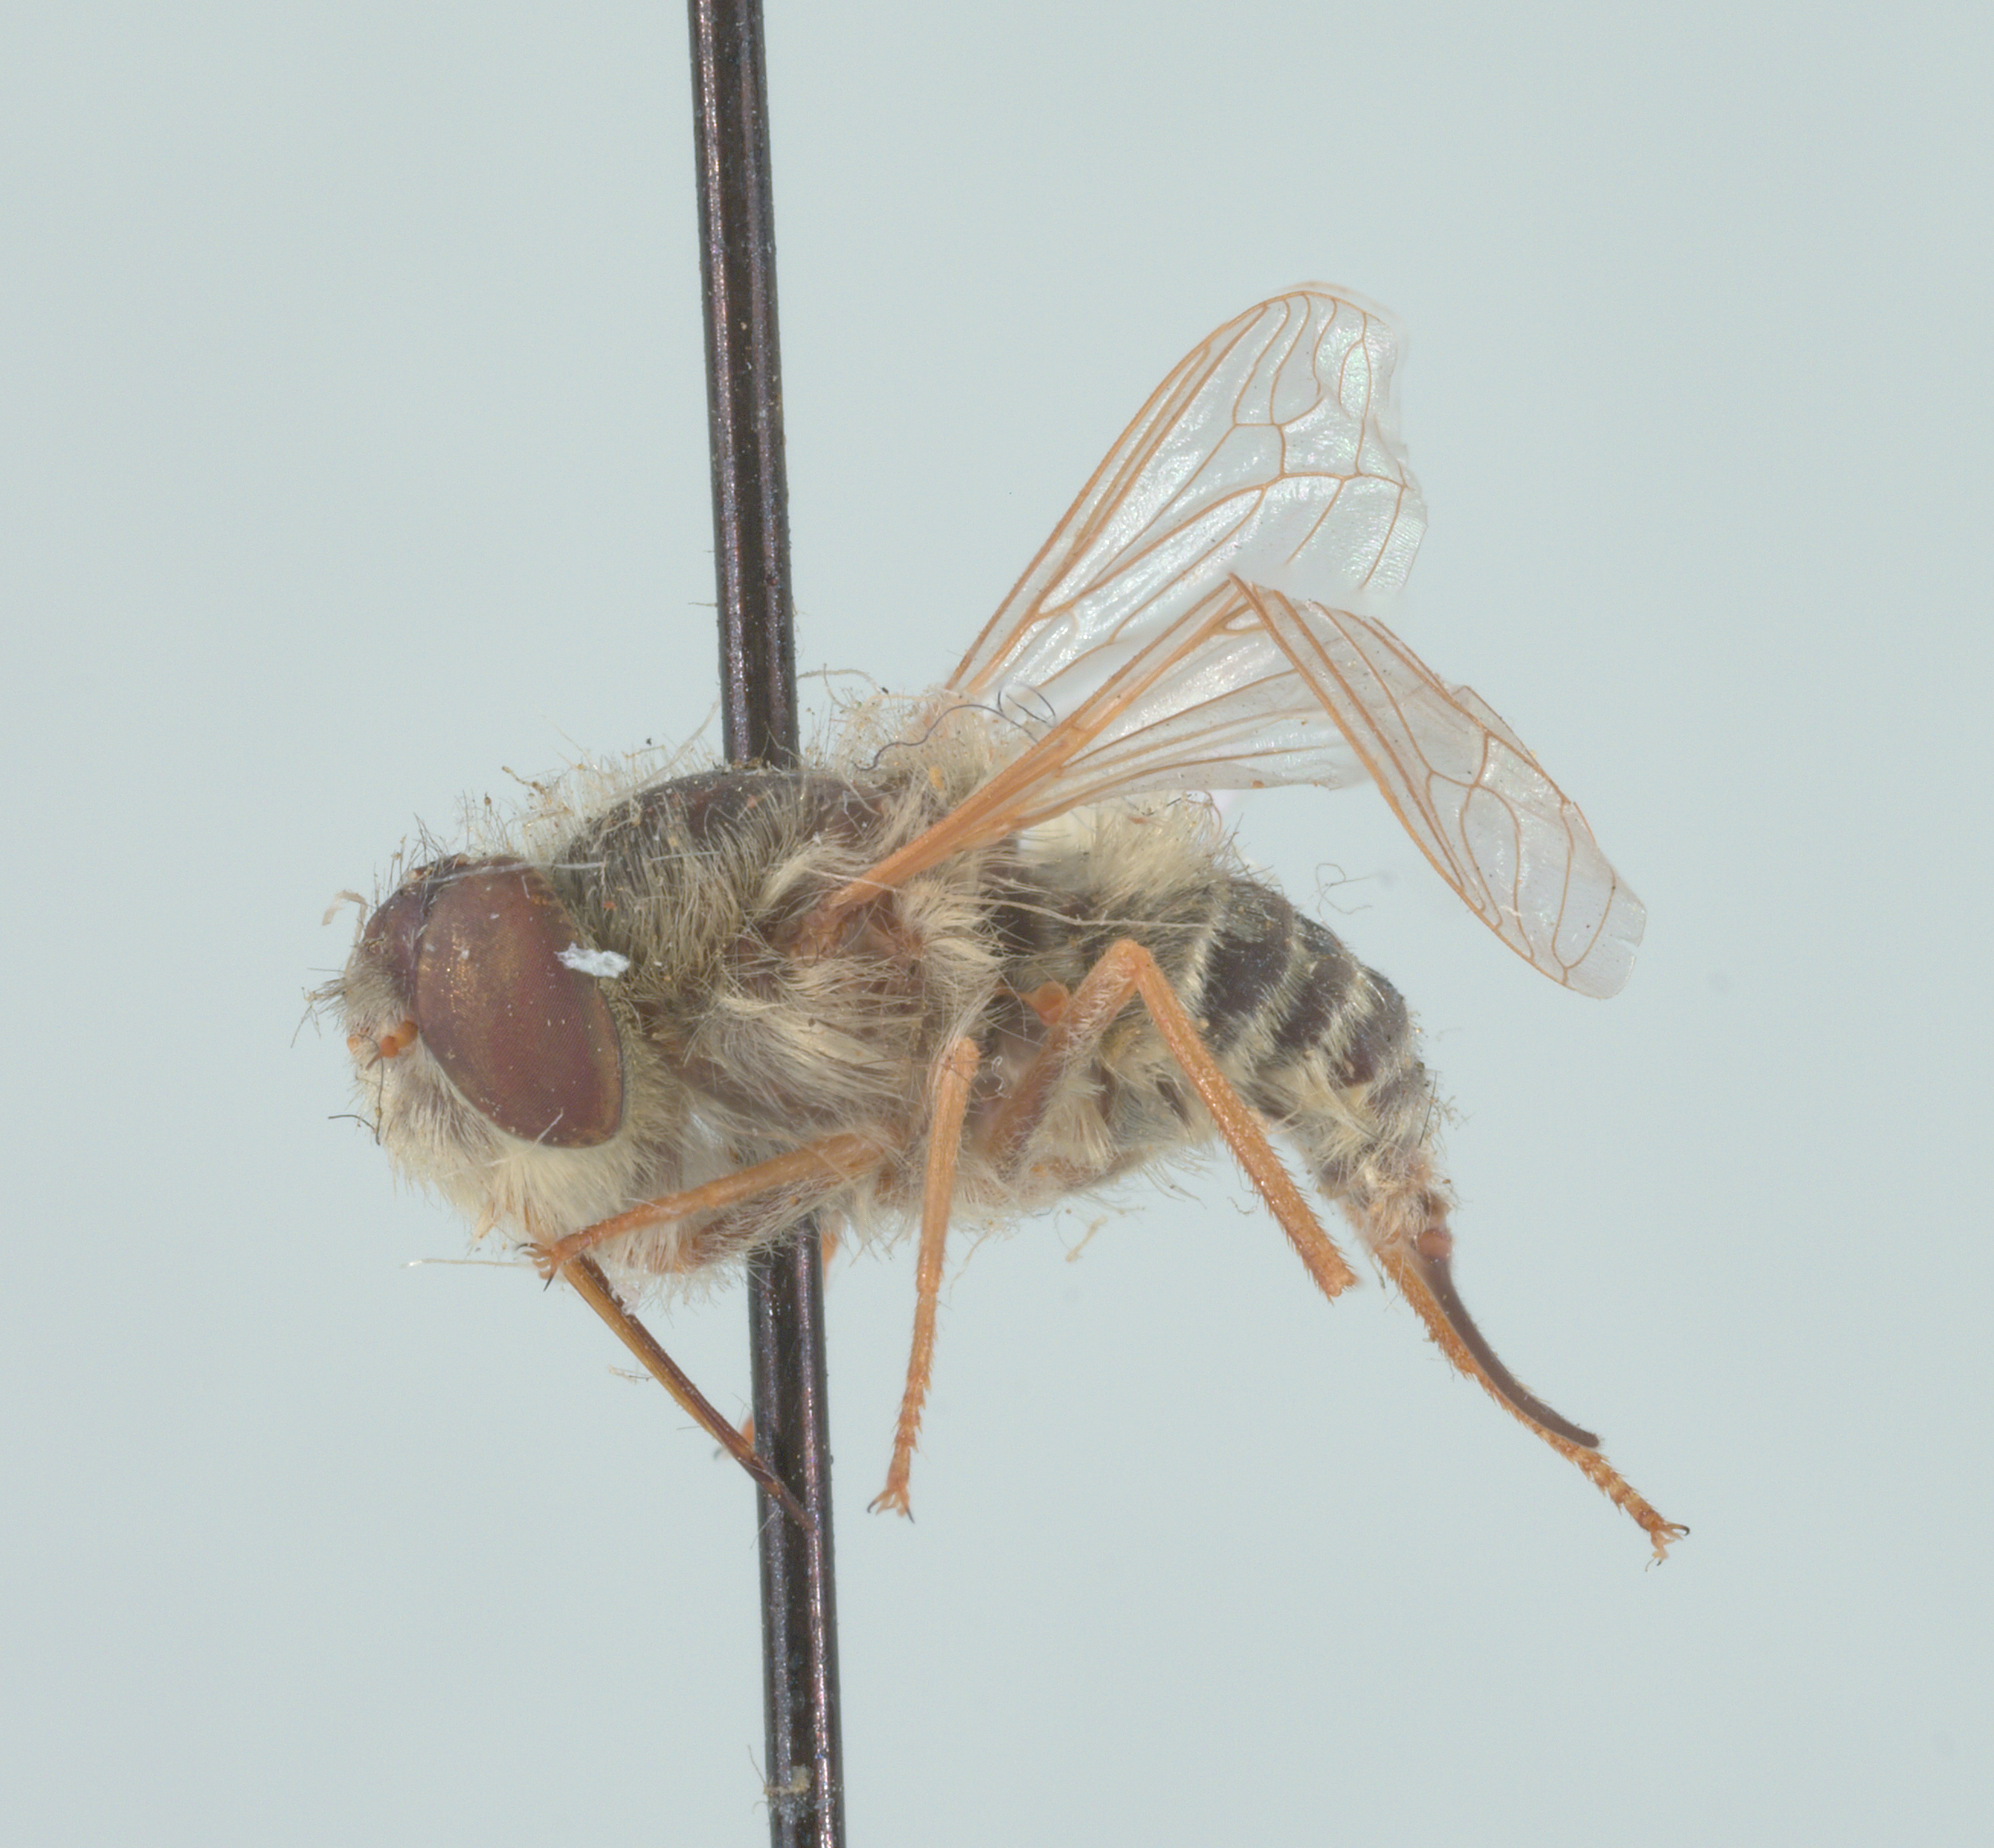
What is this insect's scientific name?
Neorhynchocephalus sackenii
